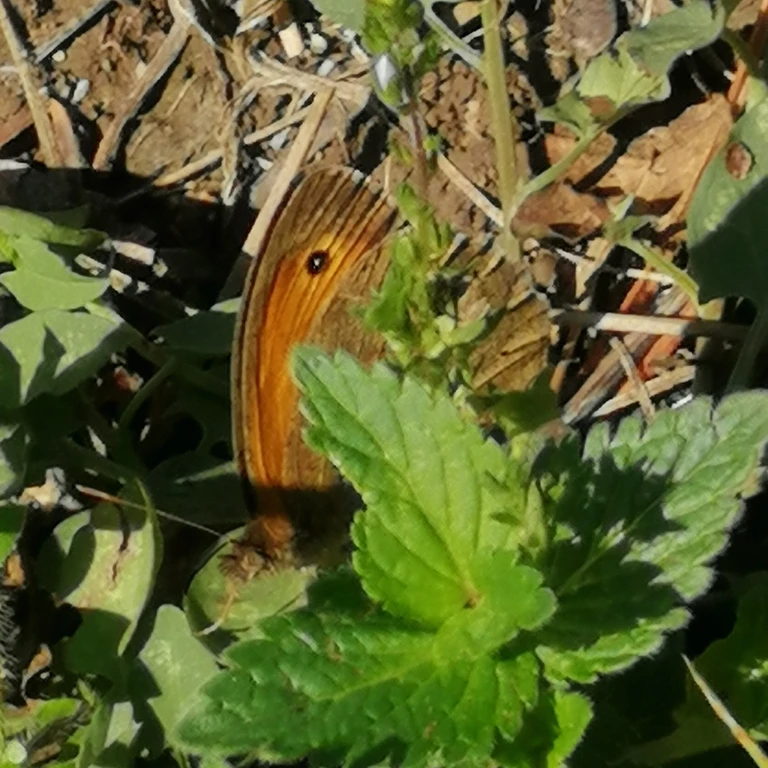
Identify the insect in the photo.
Maniola jurtina
